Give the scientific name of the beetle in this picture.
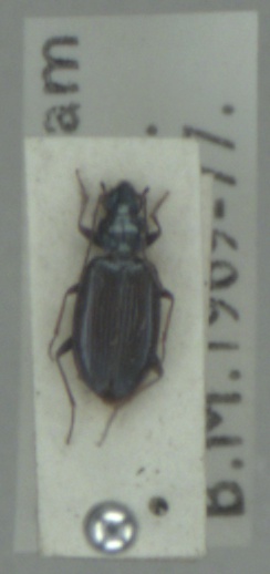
Bembidion atrocaeruleum
